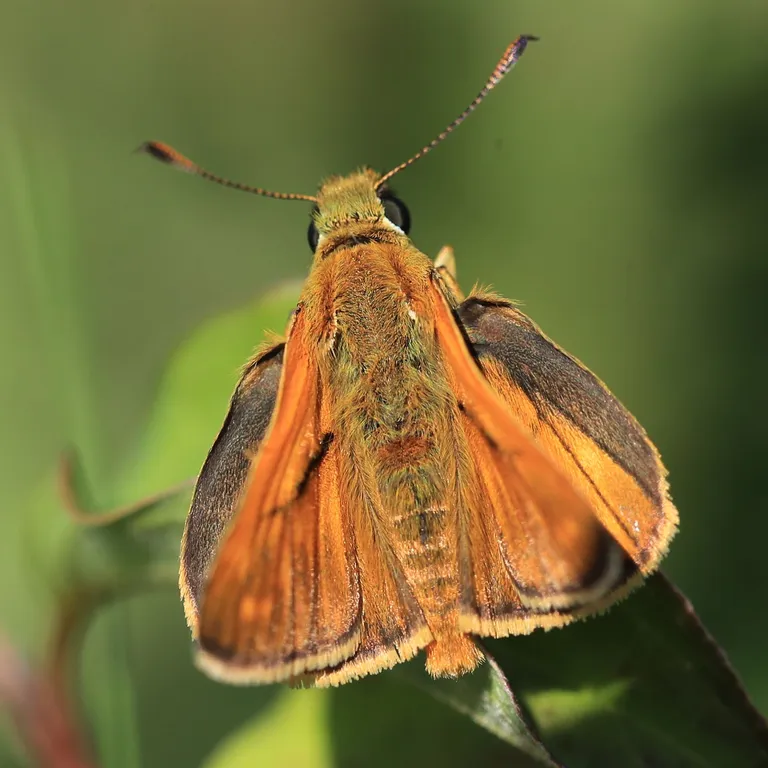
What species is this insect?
Ochlodes sylvanus (also Ochlodes venata)
